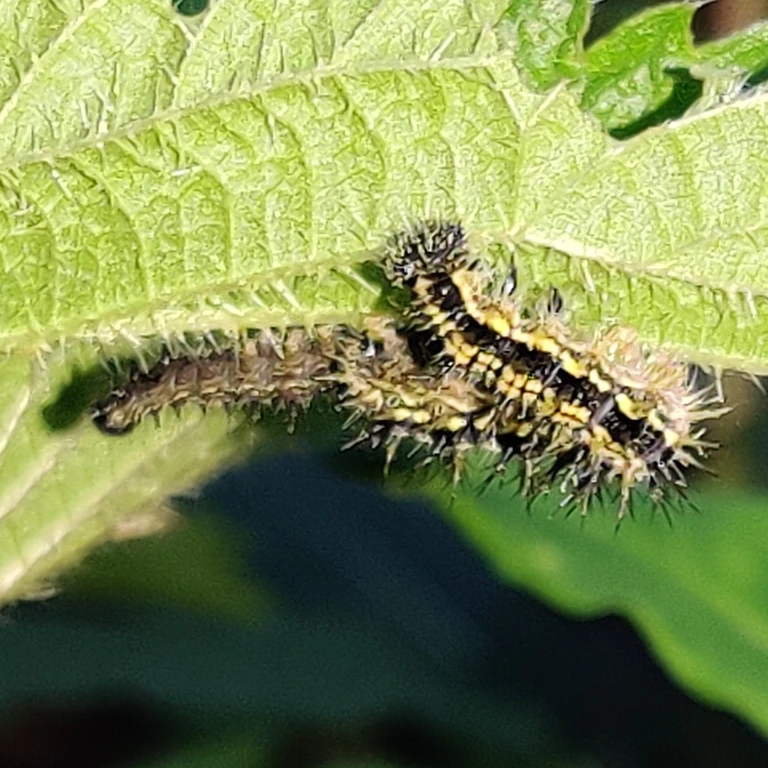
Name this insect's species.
Aglais urticae
